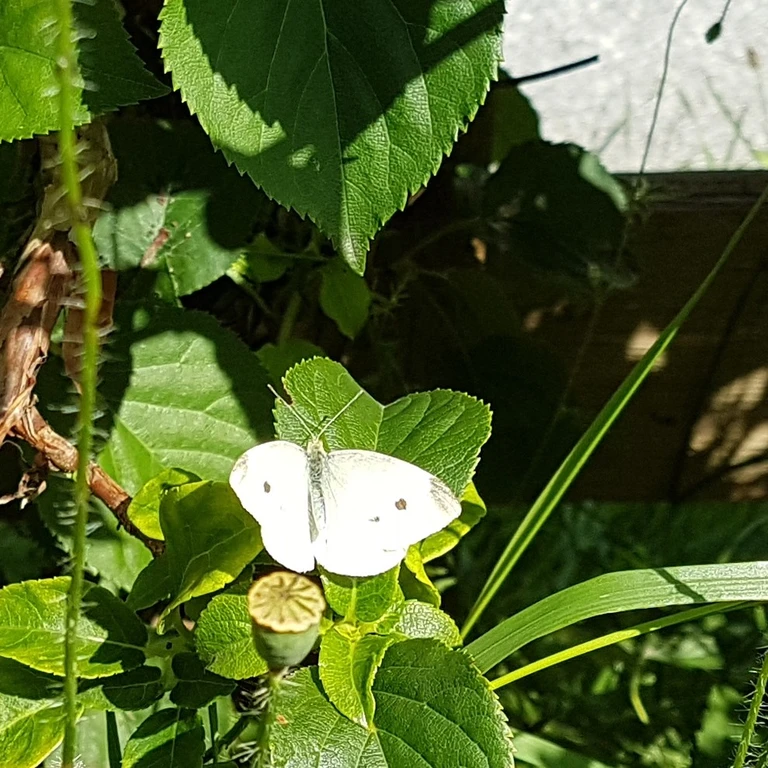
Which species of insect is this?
Pieris rapae
